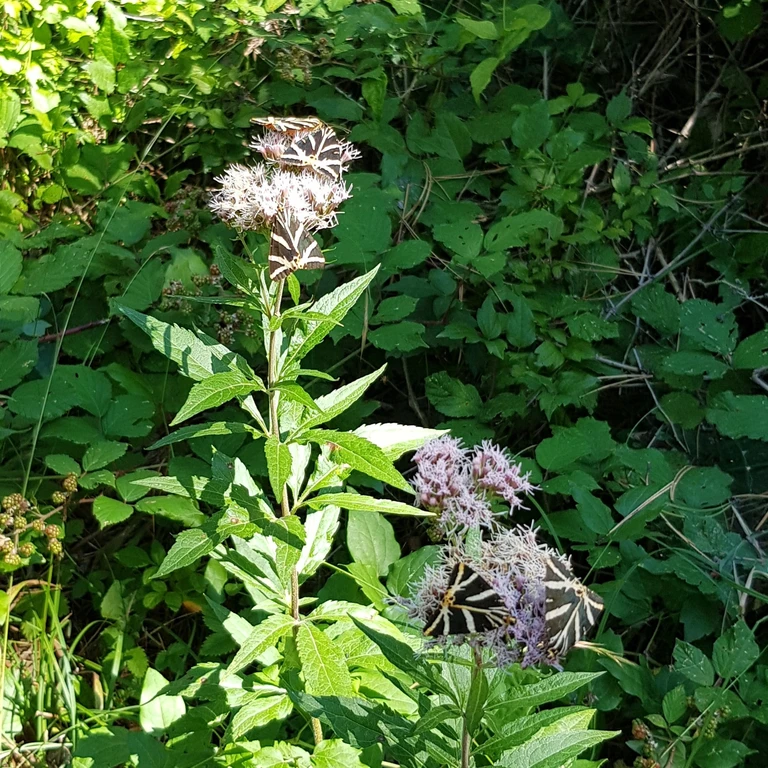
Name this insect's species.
Euplagia quadripunctaria
